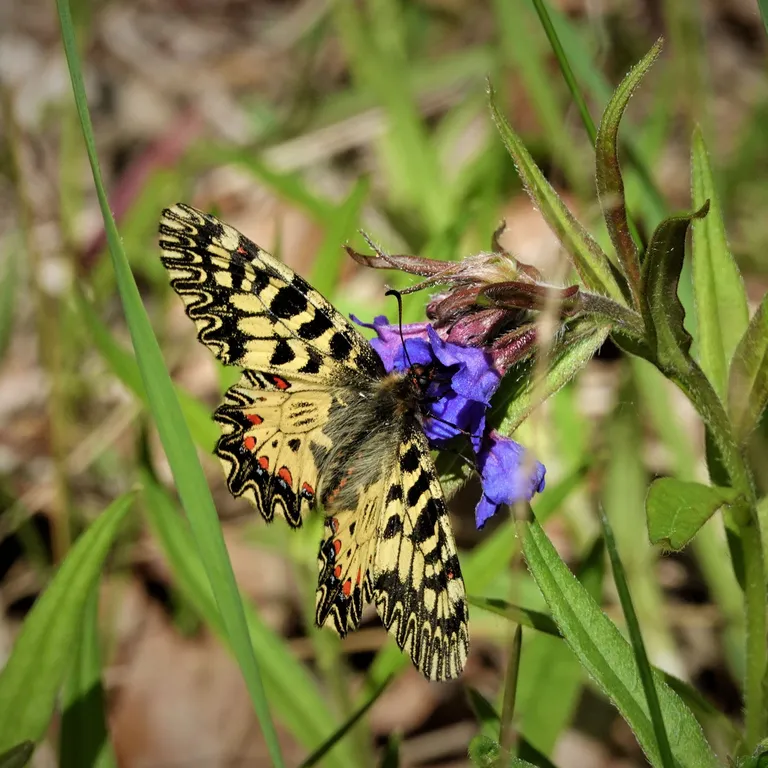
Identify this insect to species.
Zerynthia polyxena
